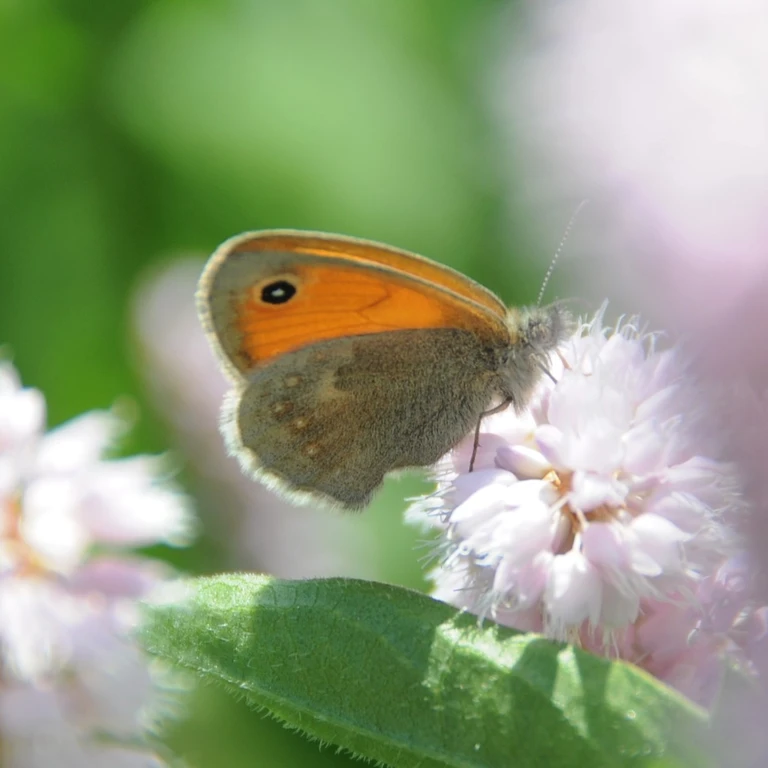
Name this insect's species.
Coenonympha pamphilus
